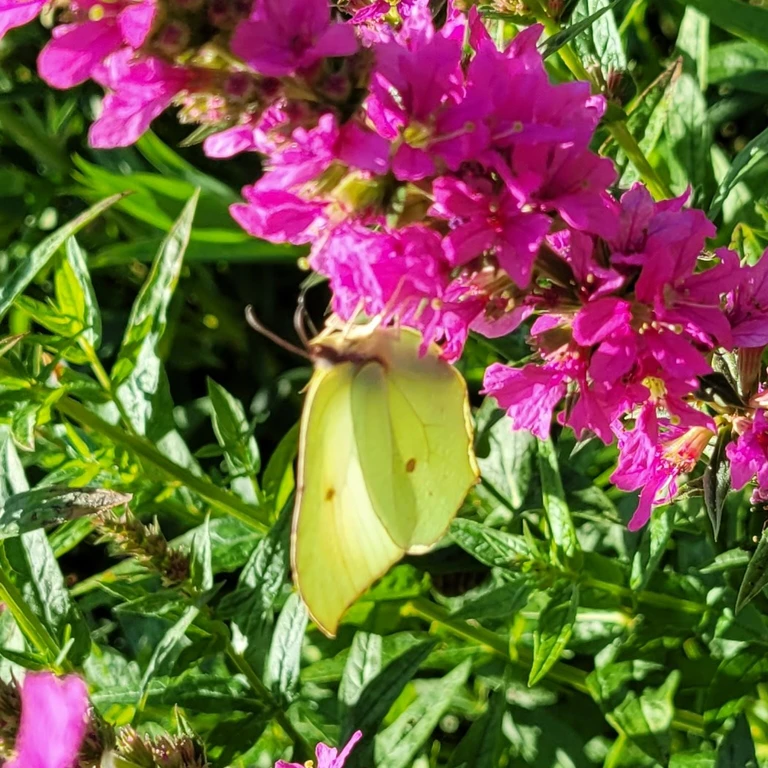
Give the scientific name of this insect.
Gonepteryx rhamni
